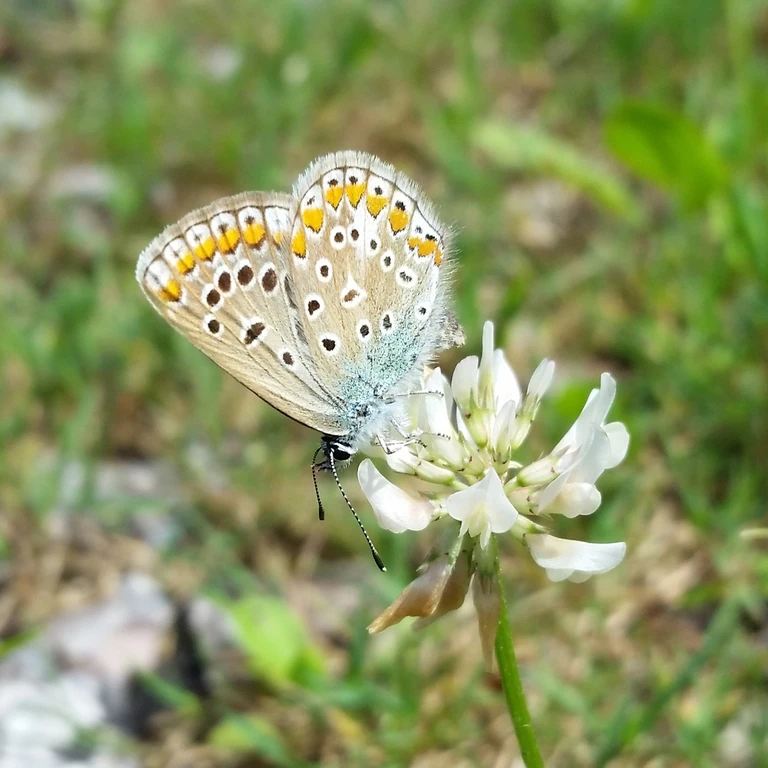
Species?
Polyommatus icarus
